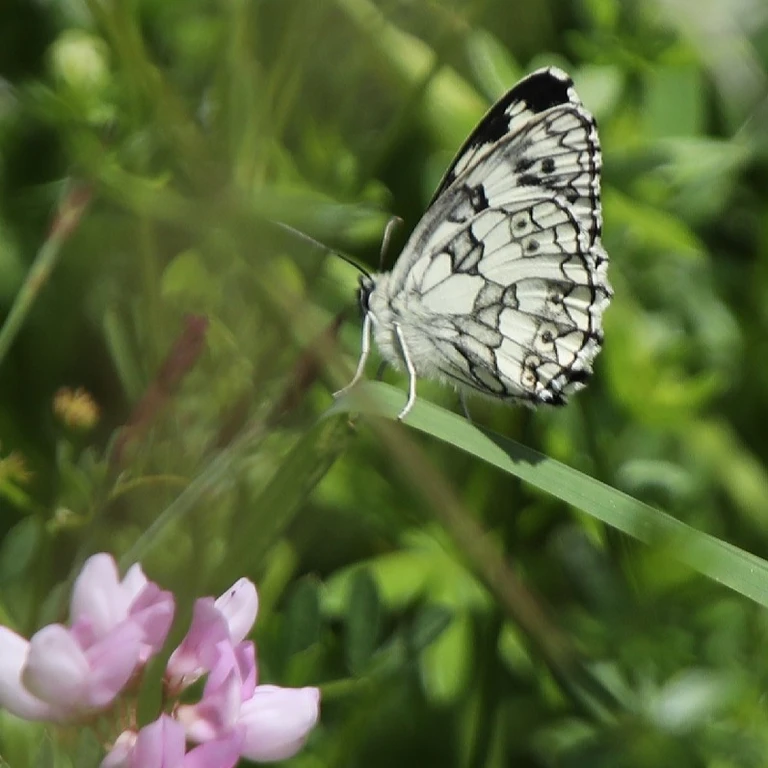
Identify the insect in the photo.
Melanargia galathea
